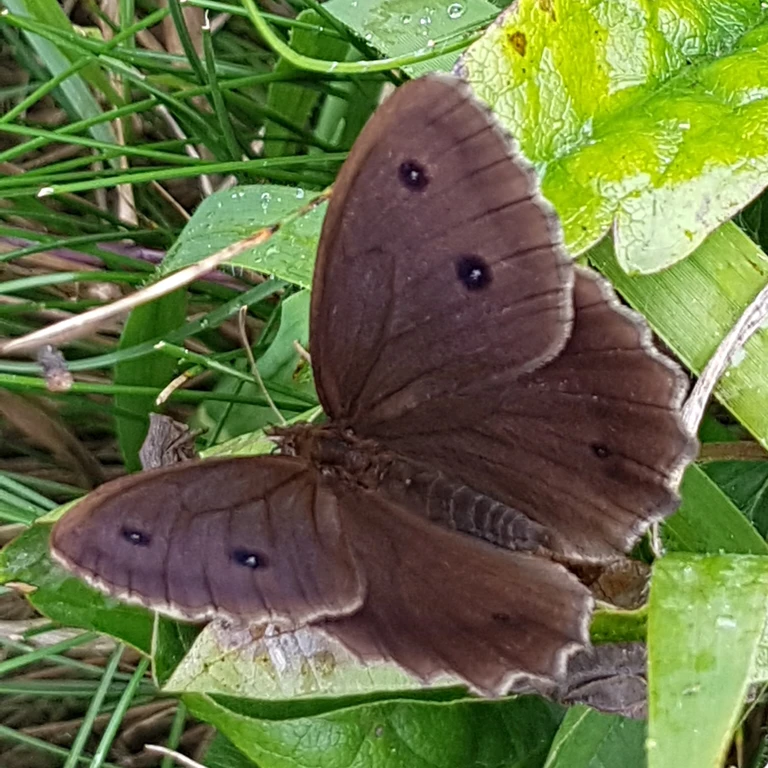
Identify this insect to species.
Minois dryas
